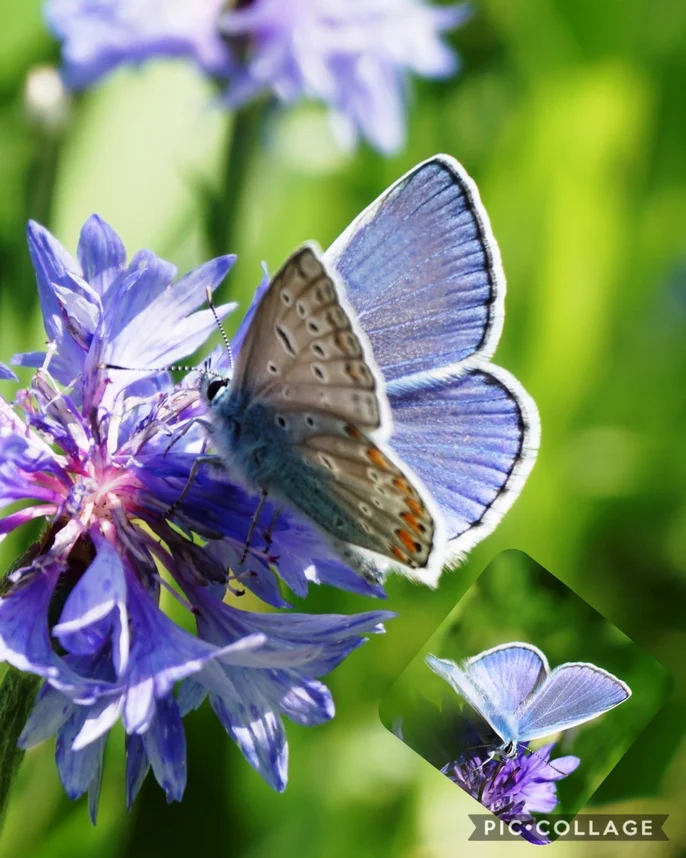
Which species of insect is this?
Polyommatus icarus
